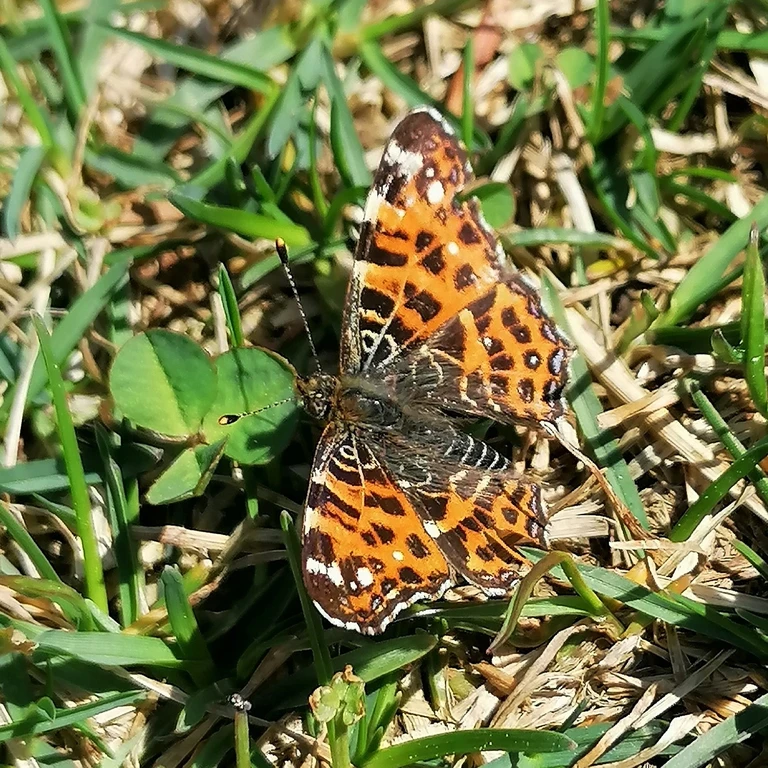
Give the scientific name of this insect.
Araschnia levana
